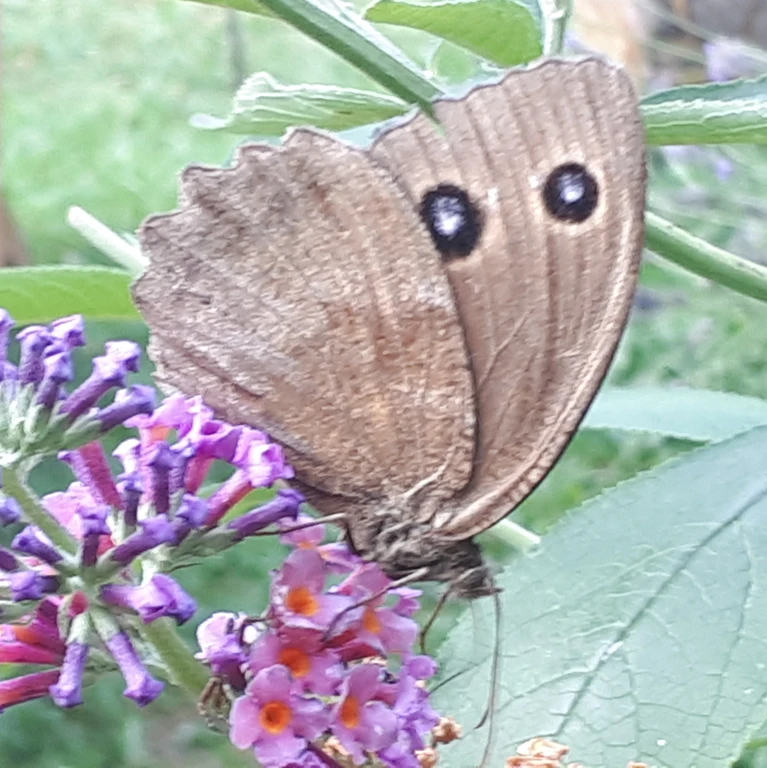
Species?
Minois dryas
